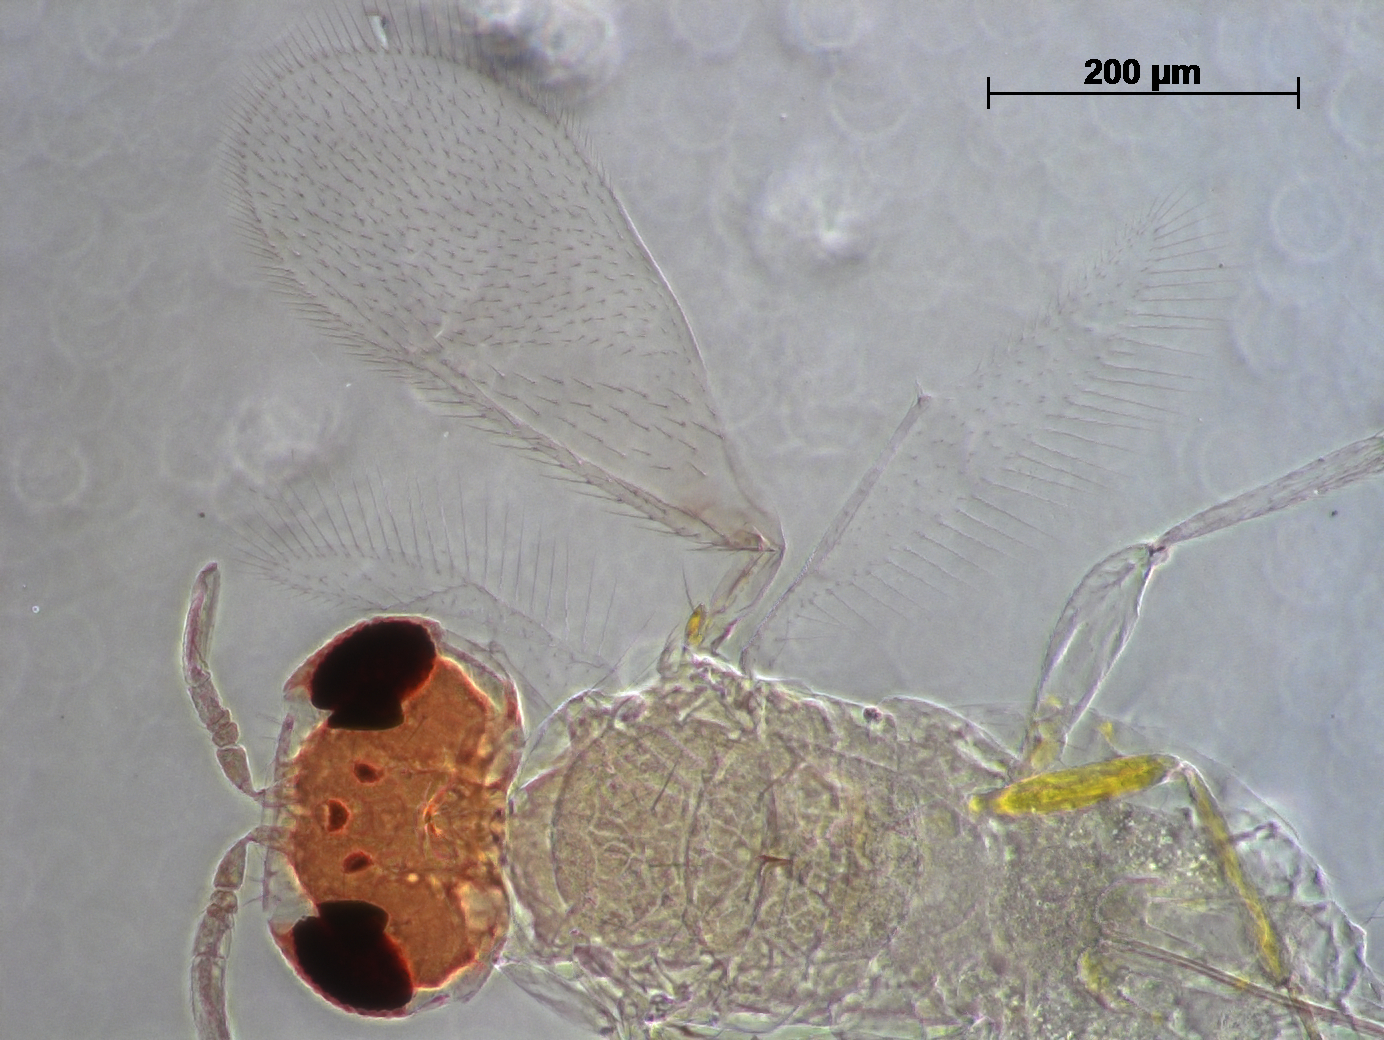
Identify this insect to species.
Aphelinus quaylei
